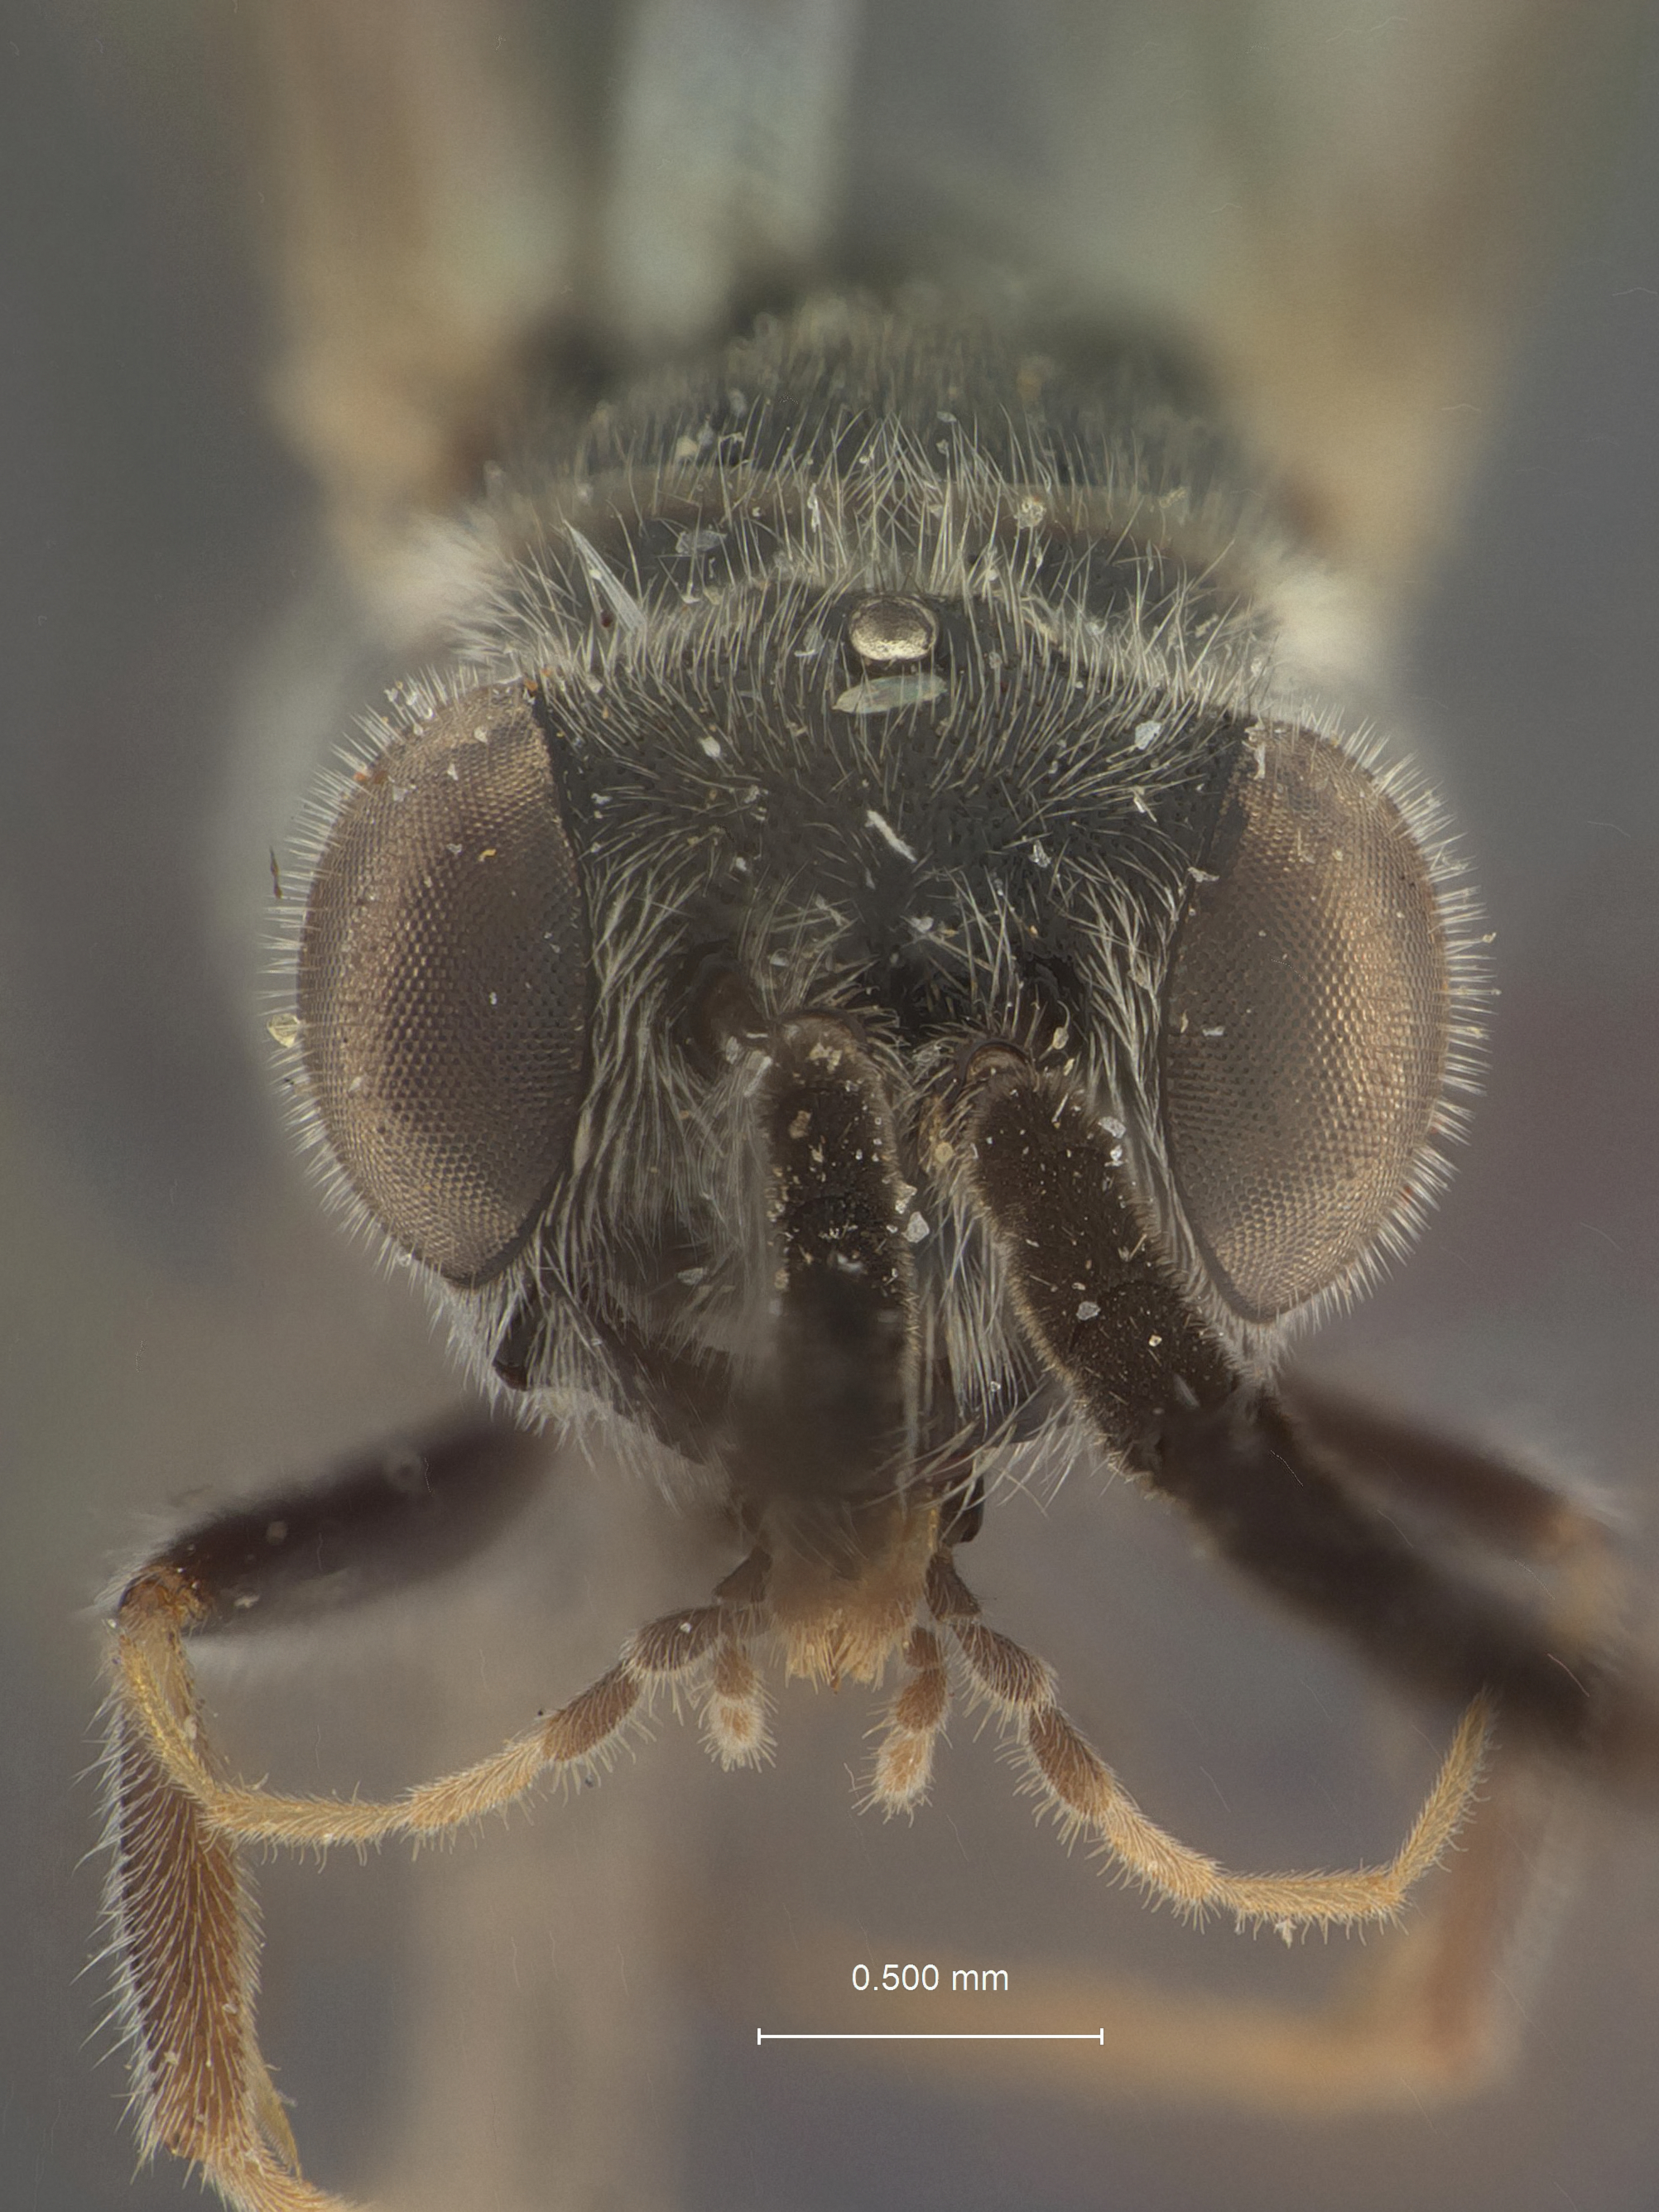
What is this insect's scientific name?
Methocha ubiquita
